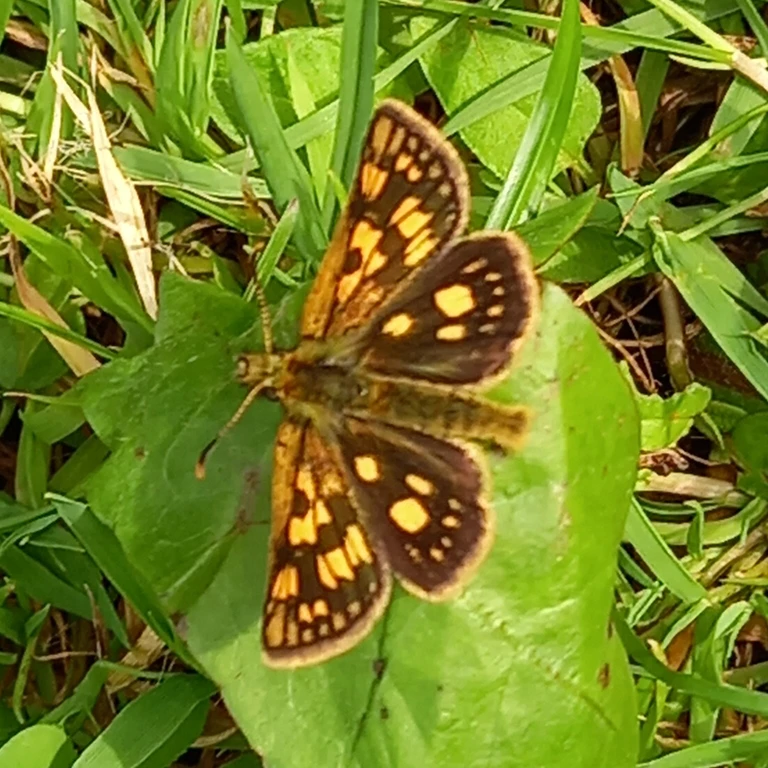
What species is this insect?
Carterocephalus palaemon
